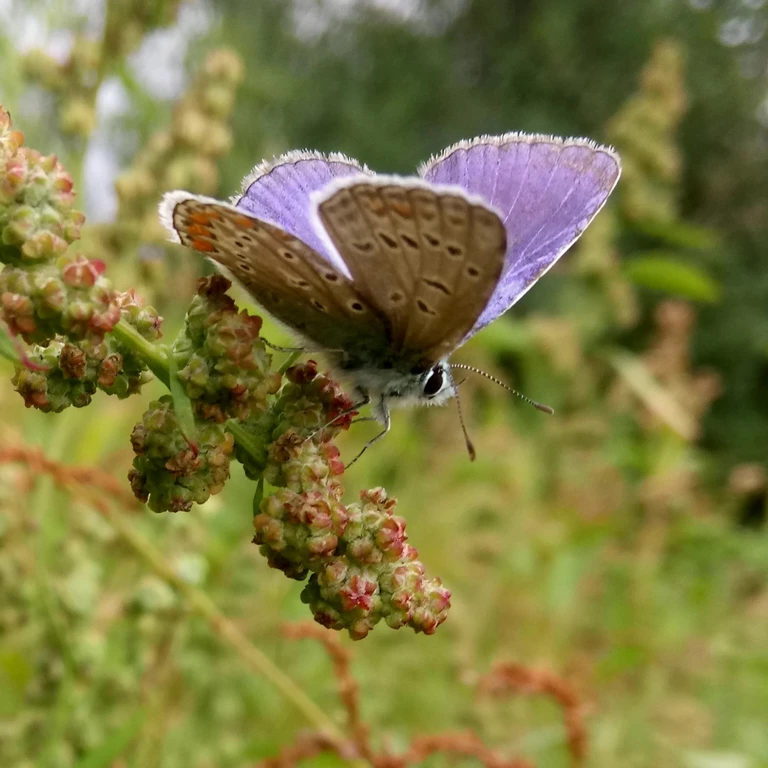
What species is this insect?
Polyommatus icarus
